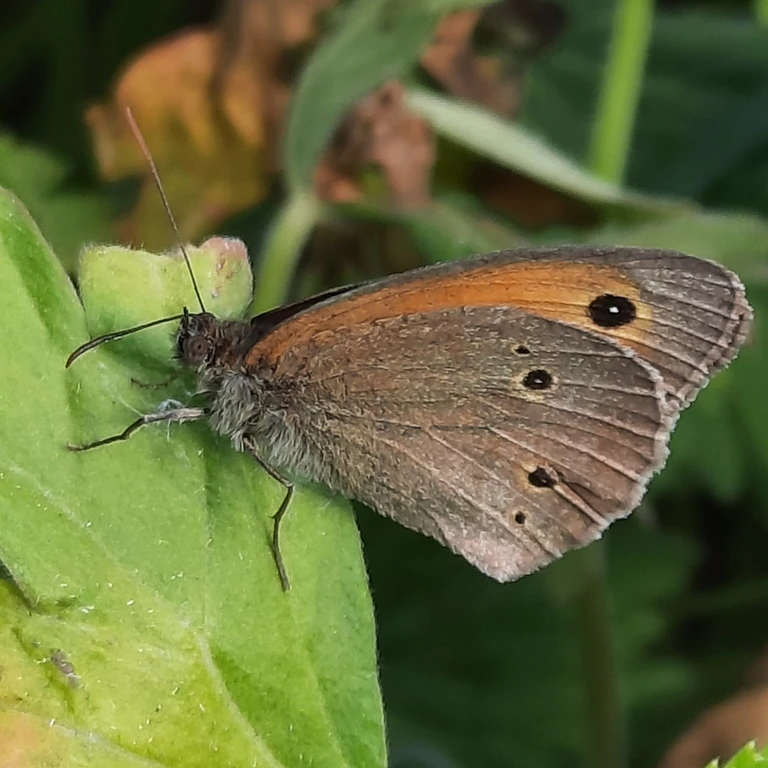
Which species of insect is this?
Maniola jurtina
